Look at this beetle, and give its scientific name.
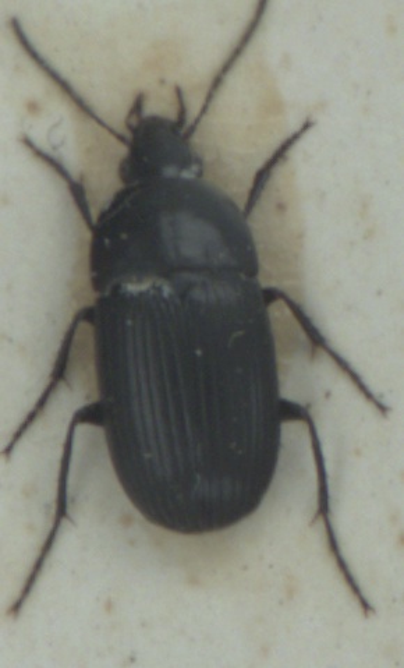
Oodes helopioides
